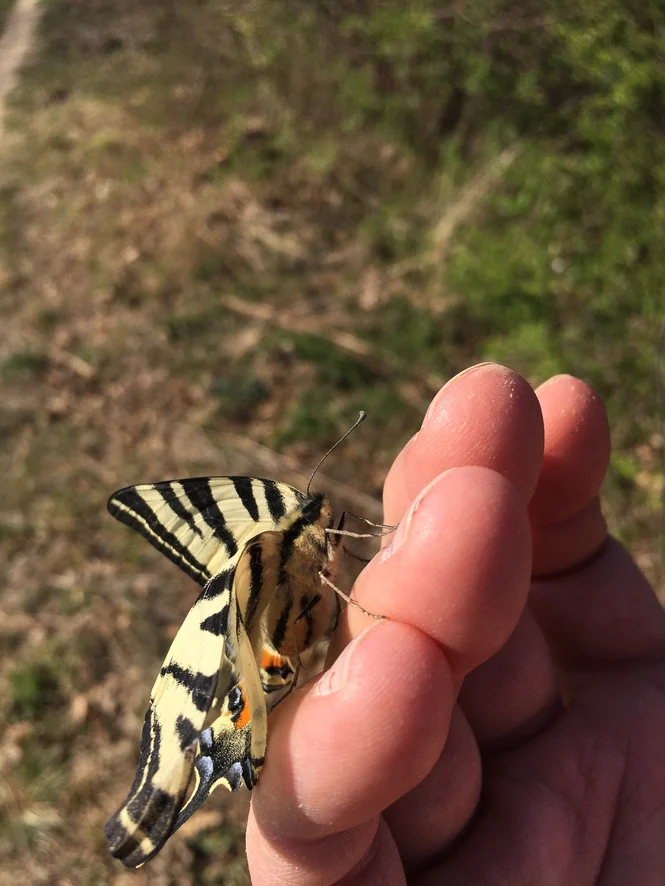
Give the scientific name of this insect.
Iphiclides podalirius
